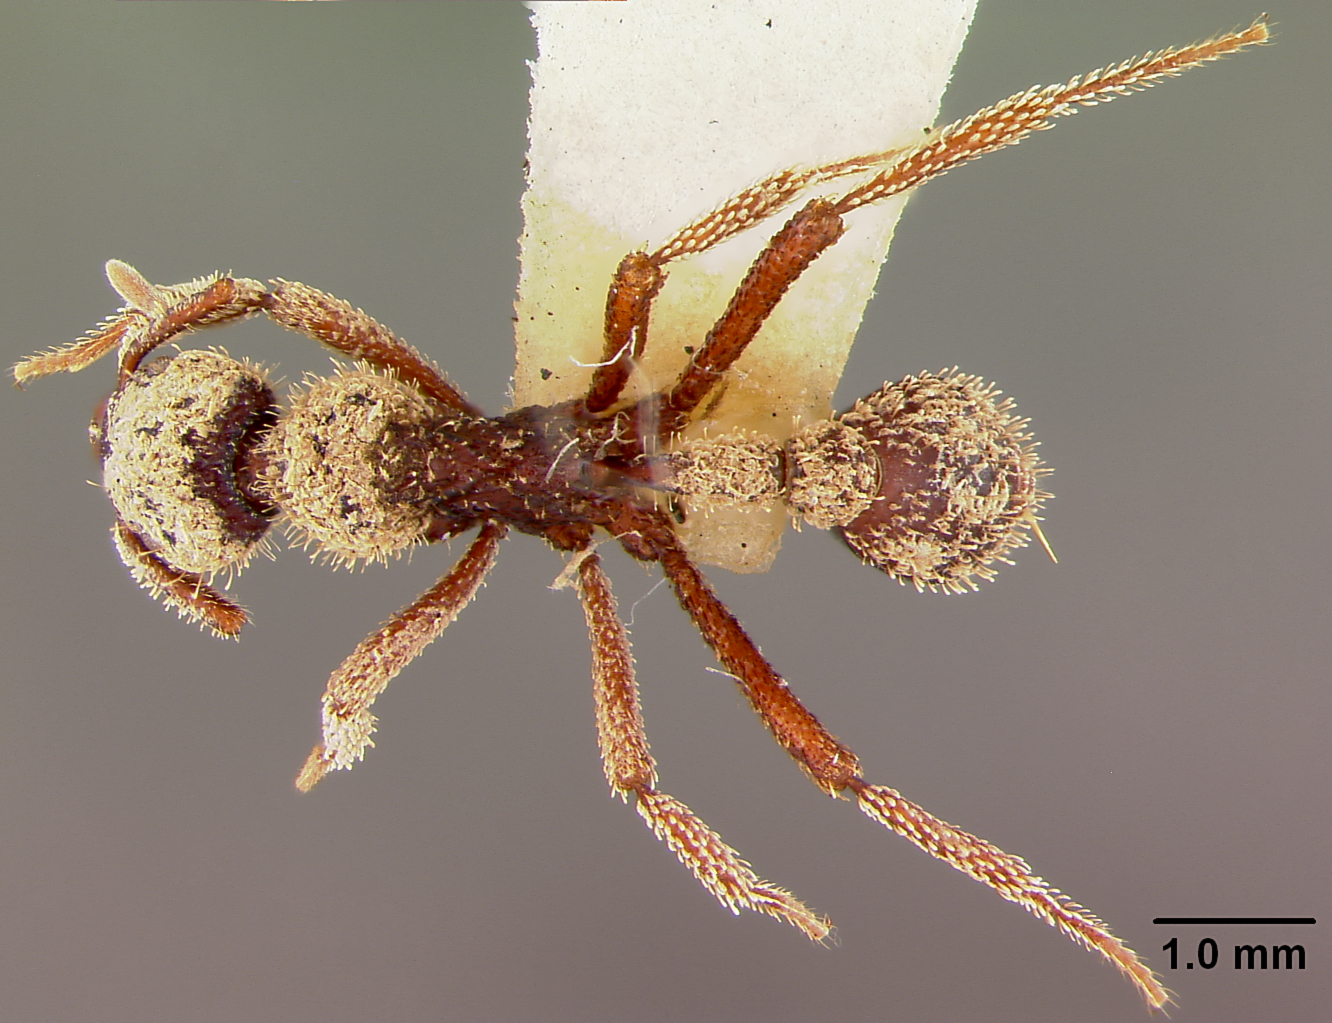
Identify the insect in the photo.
Basiceros manni
